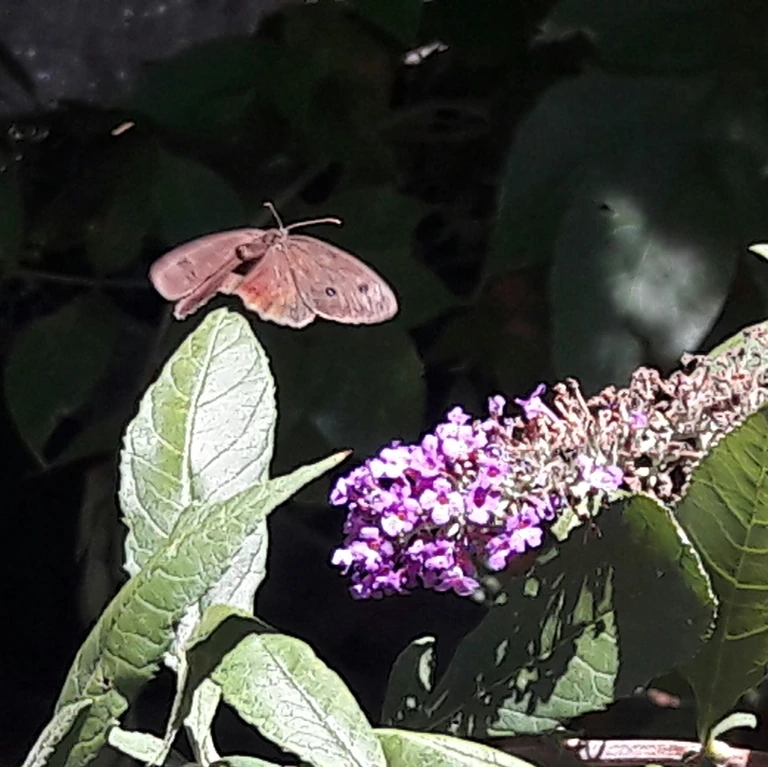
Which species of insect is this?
Minois dryas
